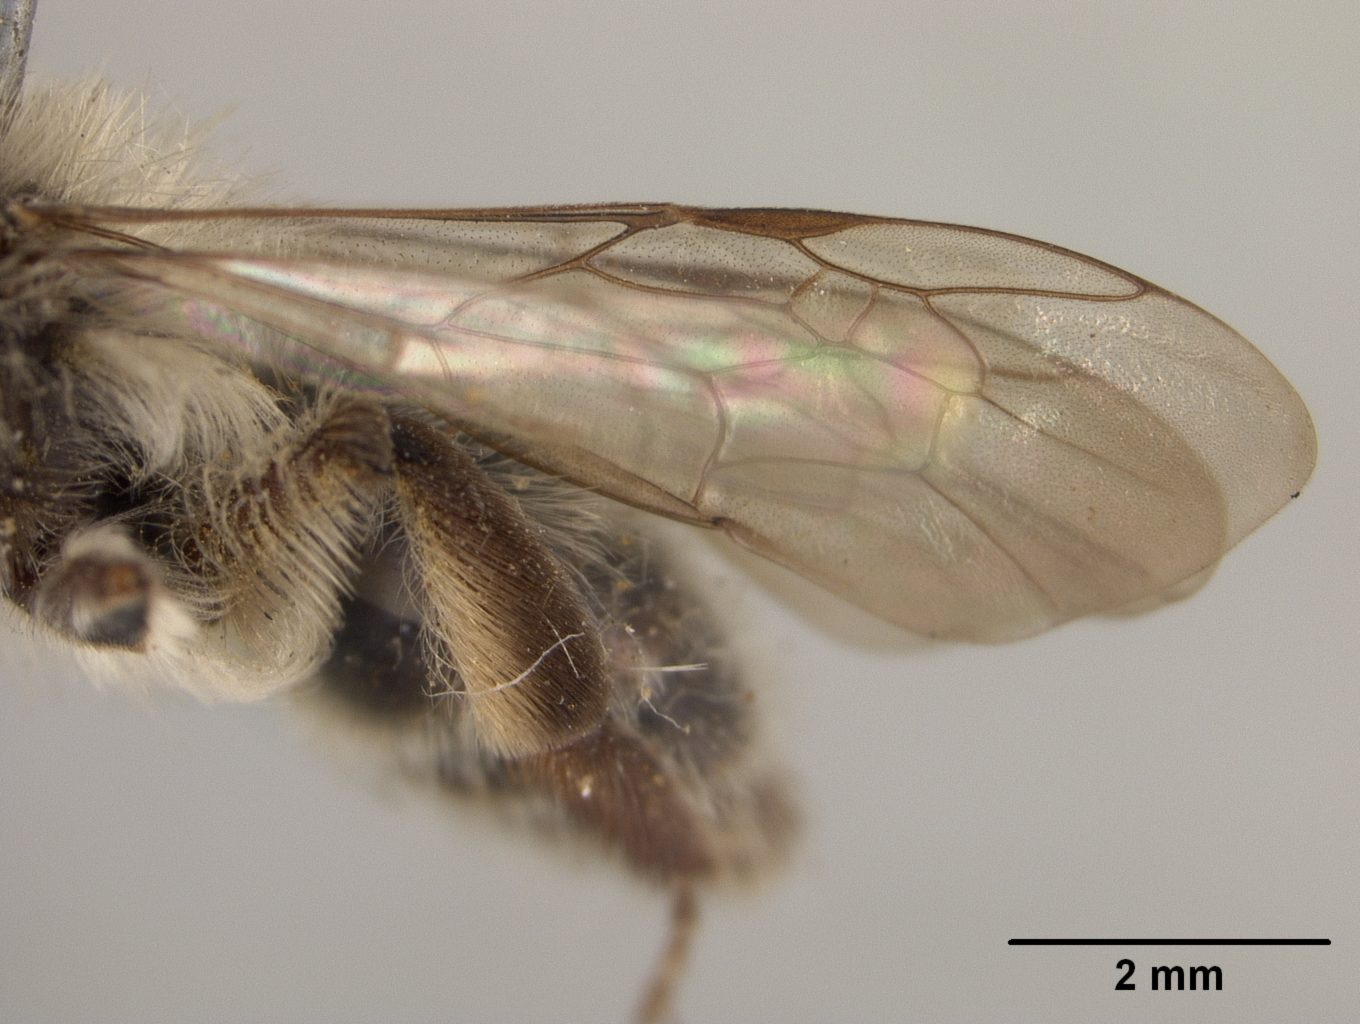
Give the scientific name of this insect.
Cilissa albihirta
